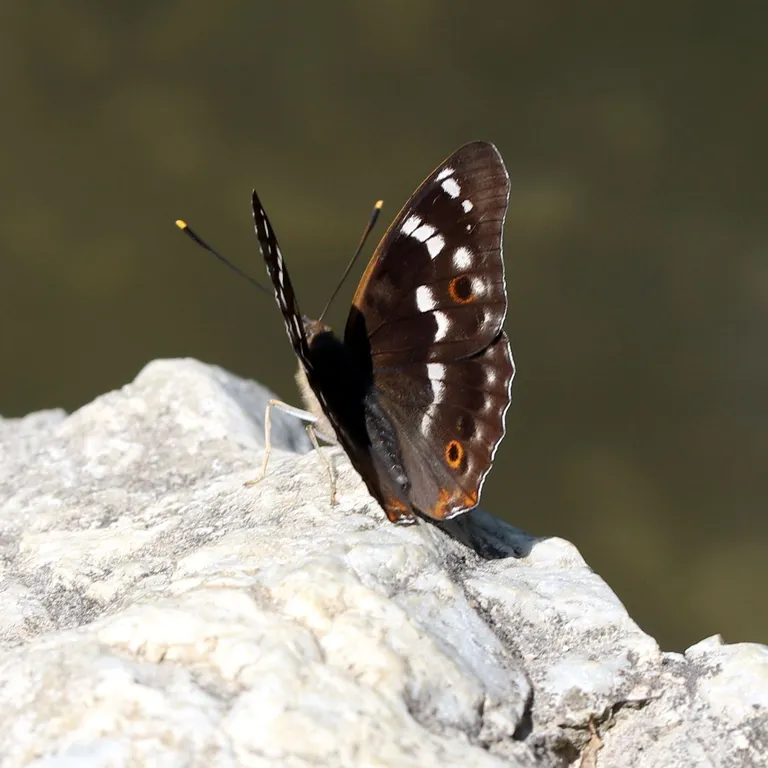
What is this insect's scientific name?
Apatura ilia
